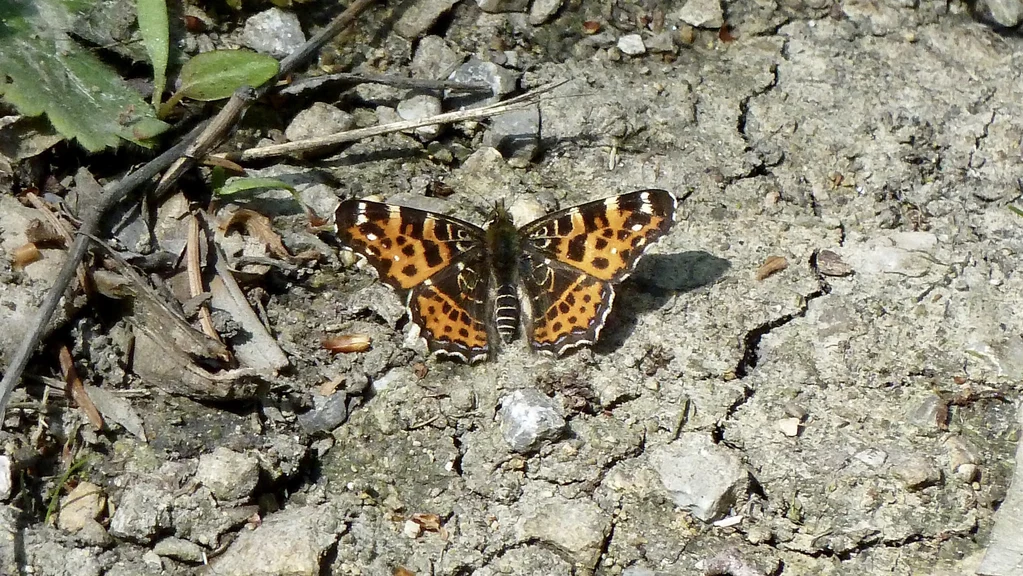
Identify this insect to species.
Araschnia levana
